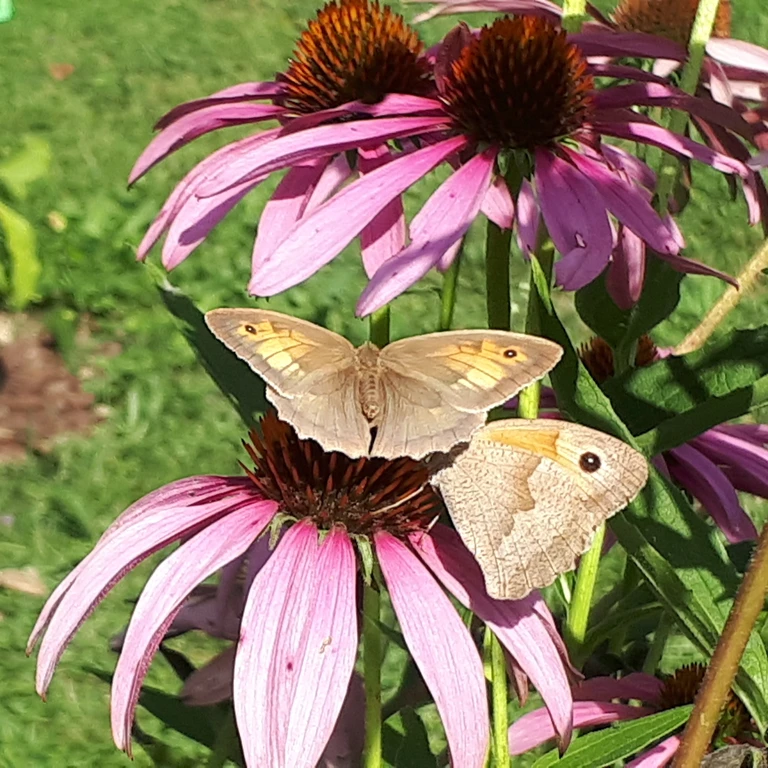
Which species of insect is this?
Maniola jurtina
